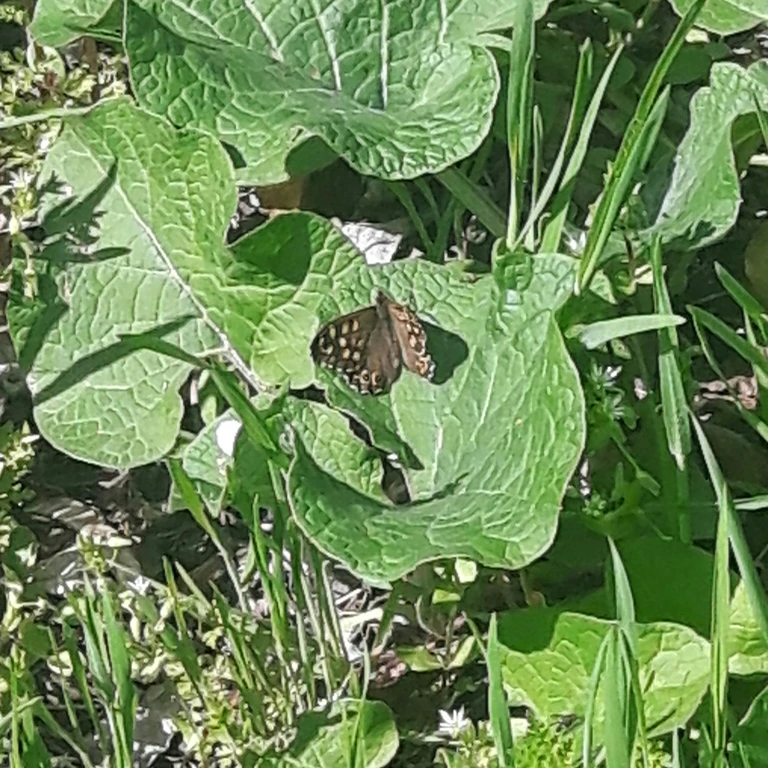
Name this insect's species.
Pararge aegeria
